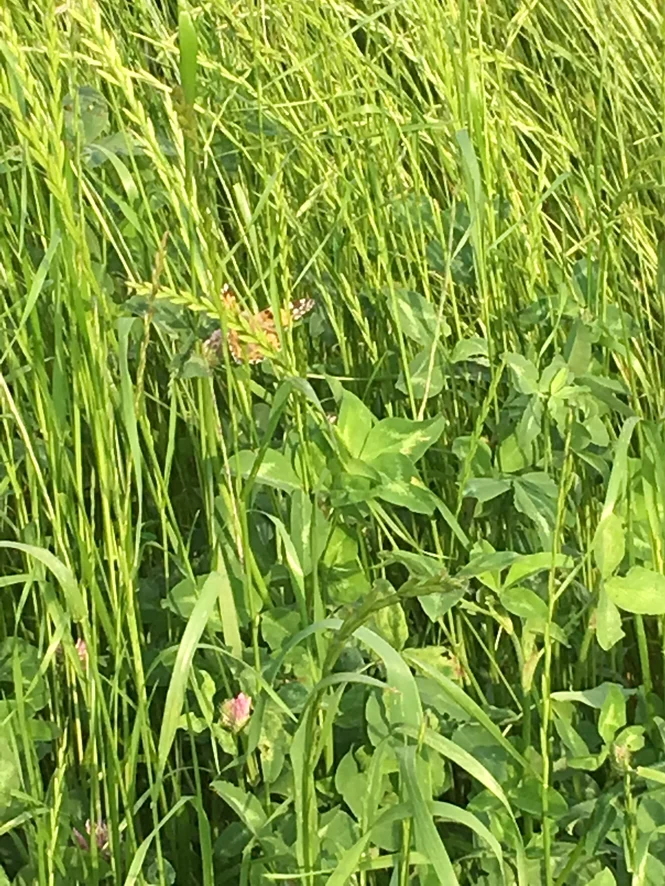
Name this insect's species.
Vanessa cardui
